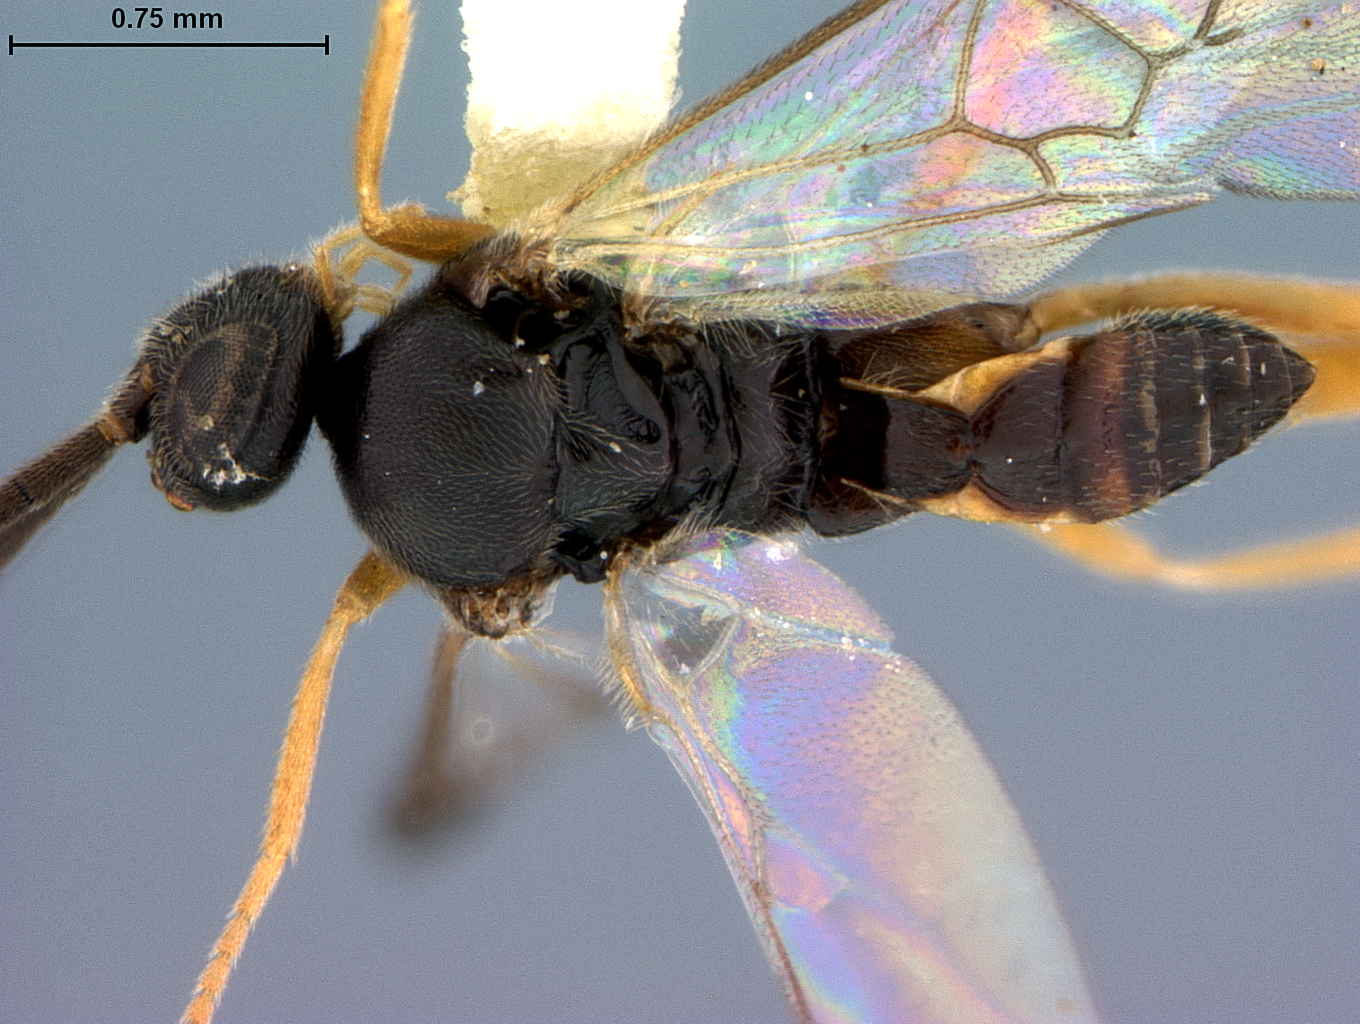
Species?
Apanteles caberatae
